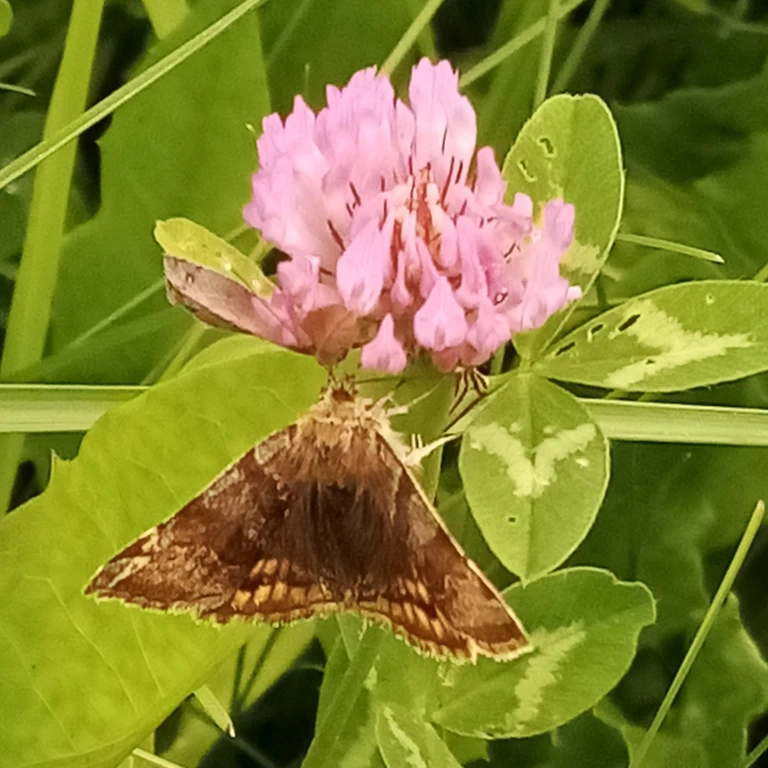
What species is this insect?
Euclidia glyphica
